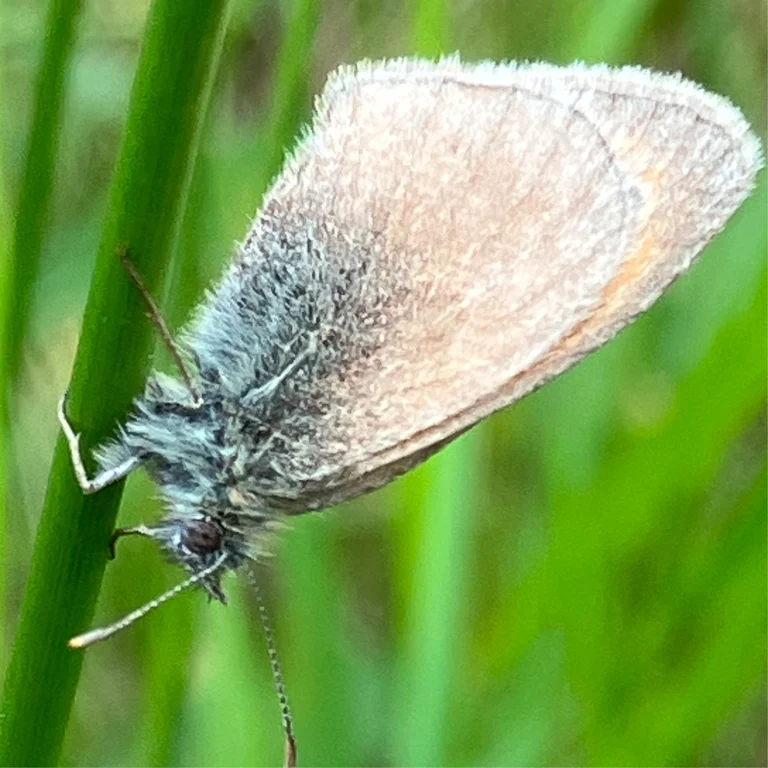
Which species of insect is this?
Coenonympha pamphilus
